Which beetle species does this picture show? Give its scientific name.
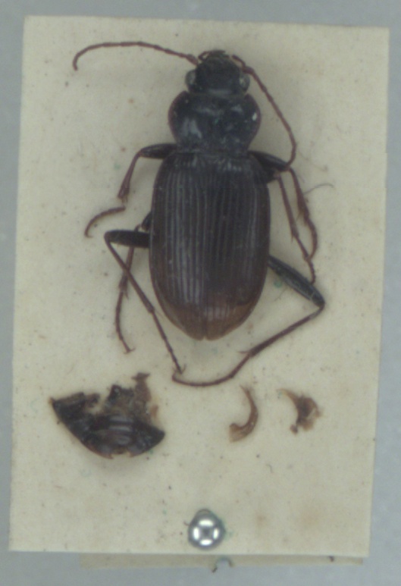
Nebria salina
